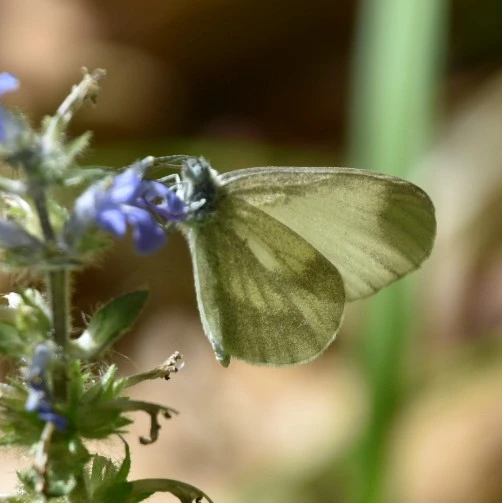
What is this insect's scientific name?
Leptidea sinapis/juvernica
